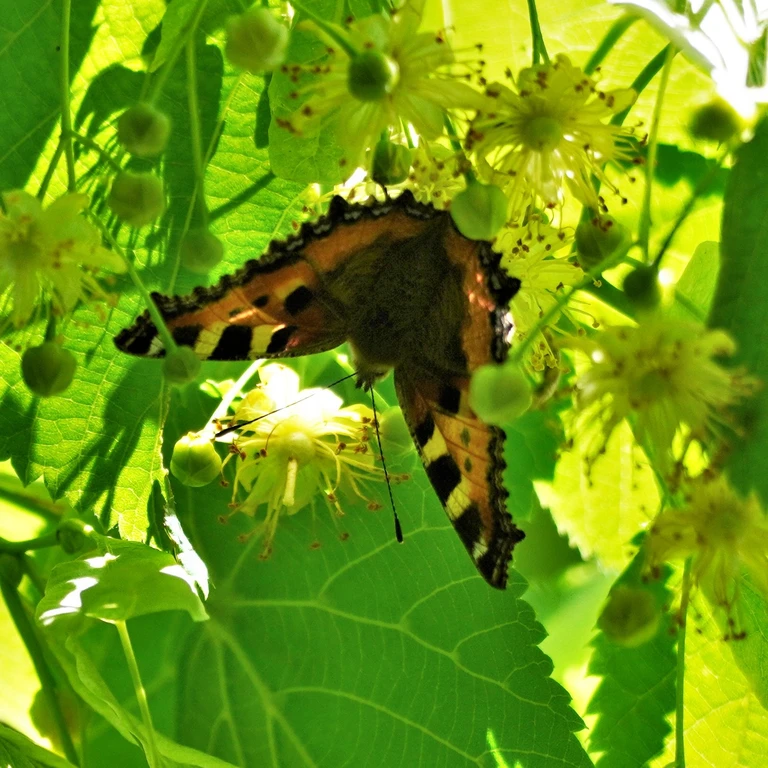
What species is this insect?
Aglais urticae
